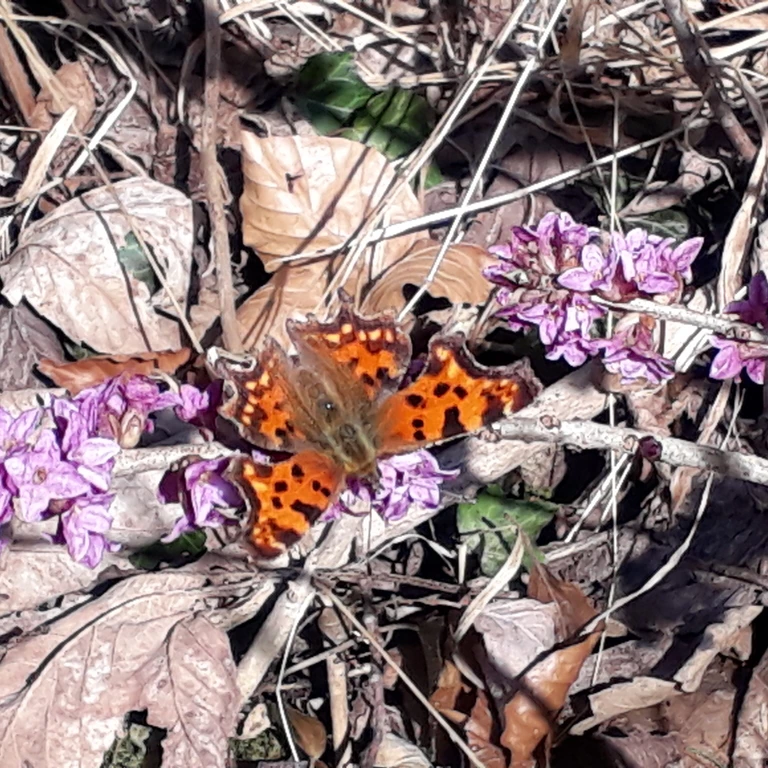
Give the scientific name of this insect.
Polygonia c-album
